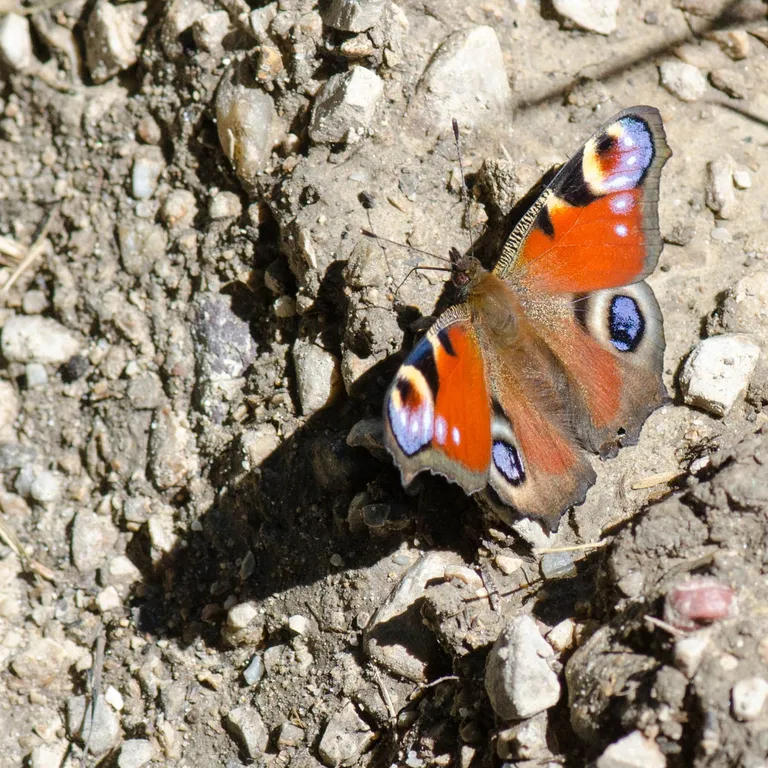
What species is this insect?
Aglais io
